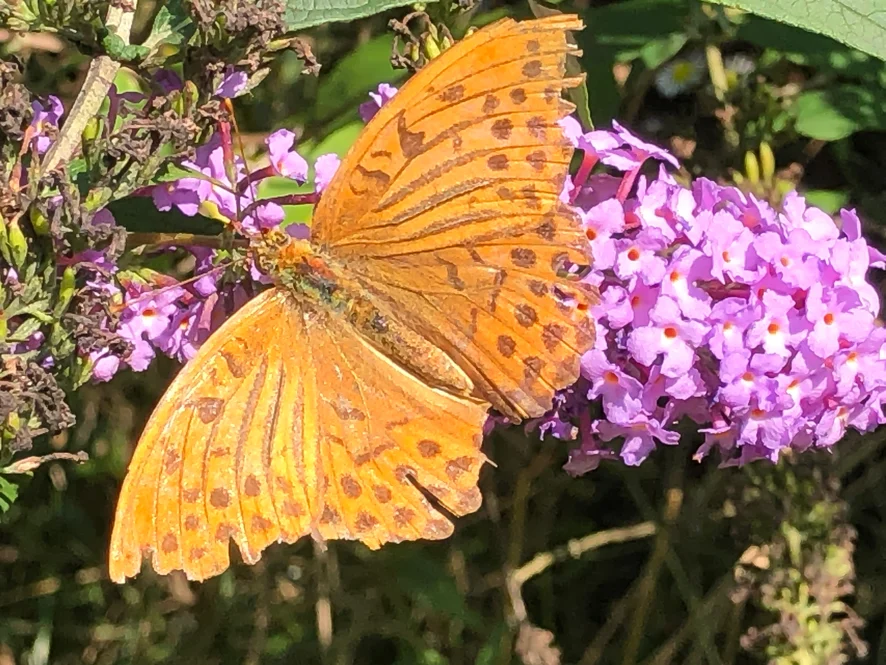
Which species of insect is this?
Argynnis paphia
